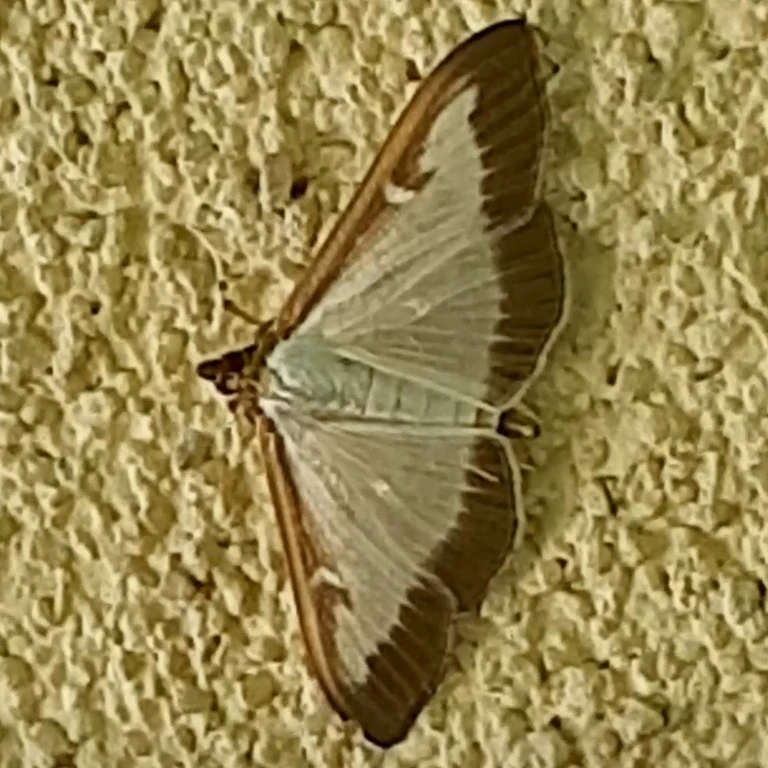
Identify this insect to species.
Cydalima perspectalis
